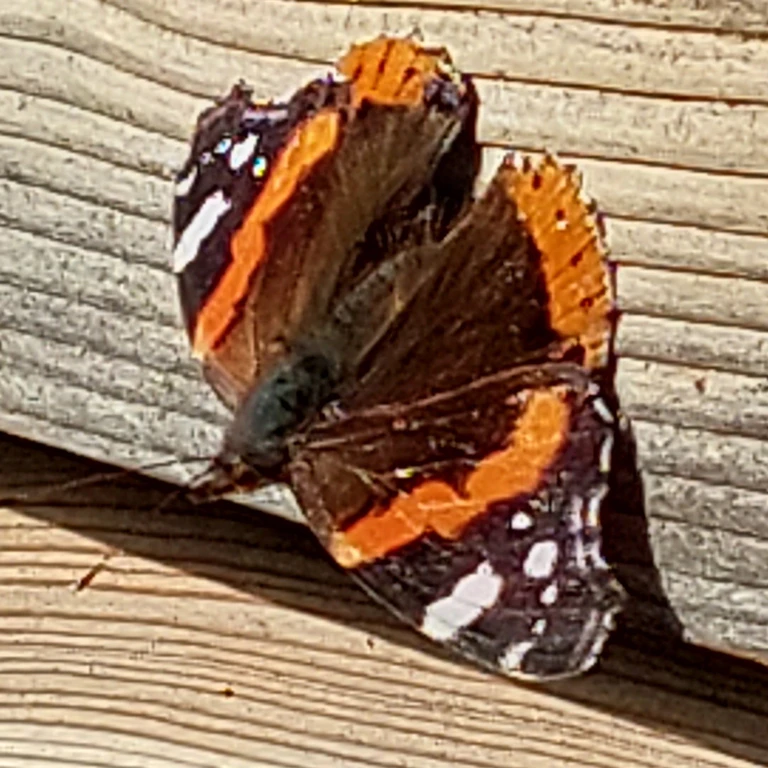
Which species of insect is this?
Vanessa atalanta
